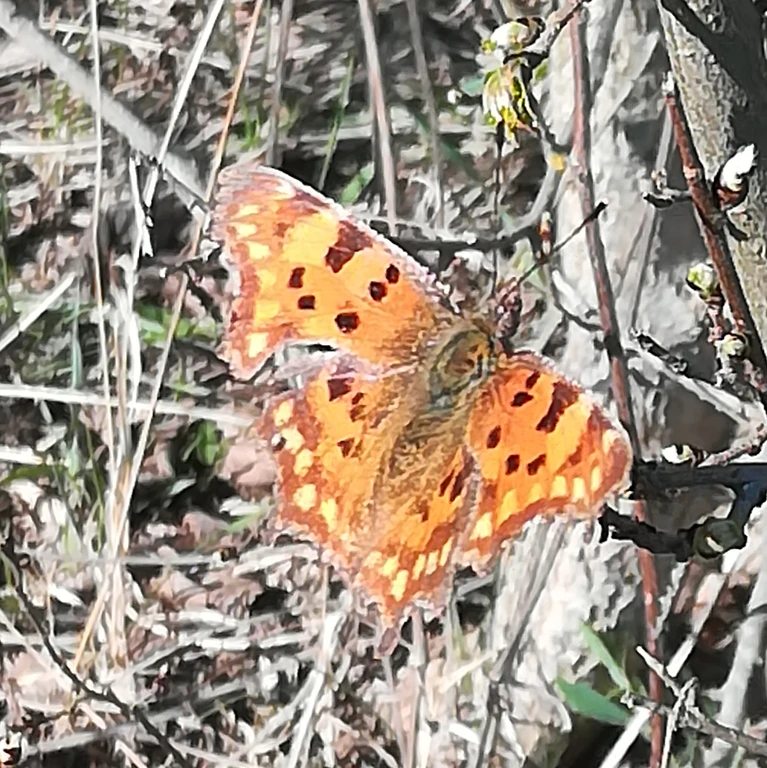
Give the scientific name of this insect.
Polygonia c-album
